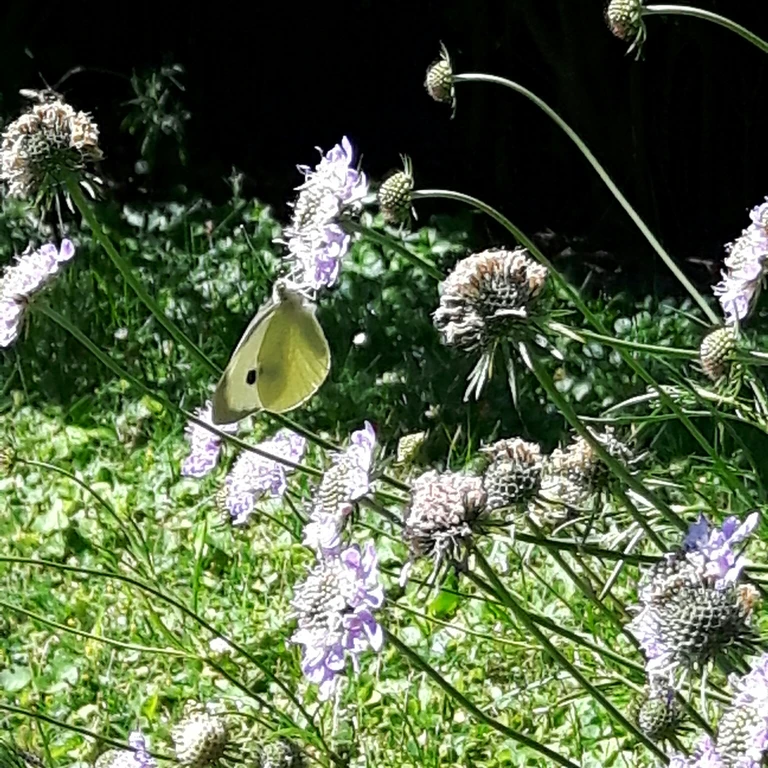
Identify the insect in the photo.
Pieris brassicae
